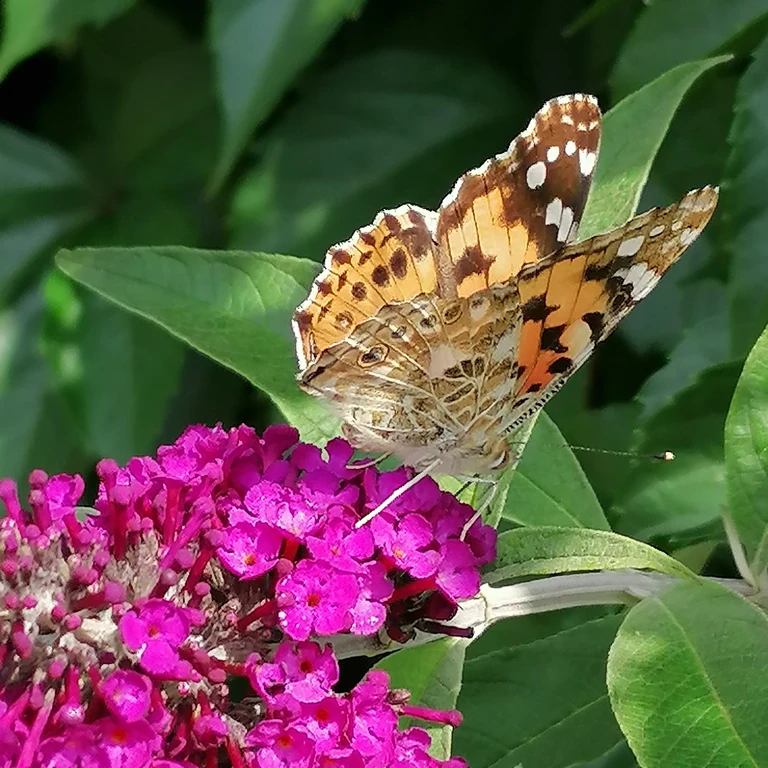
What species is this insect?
Vanessa cardui
